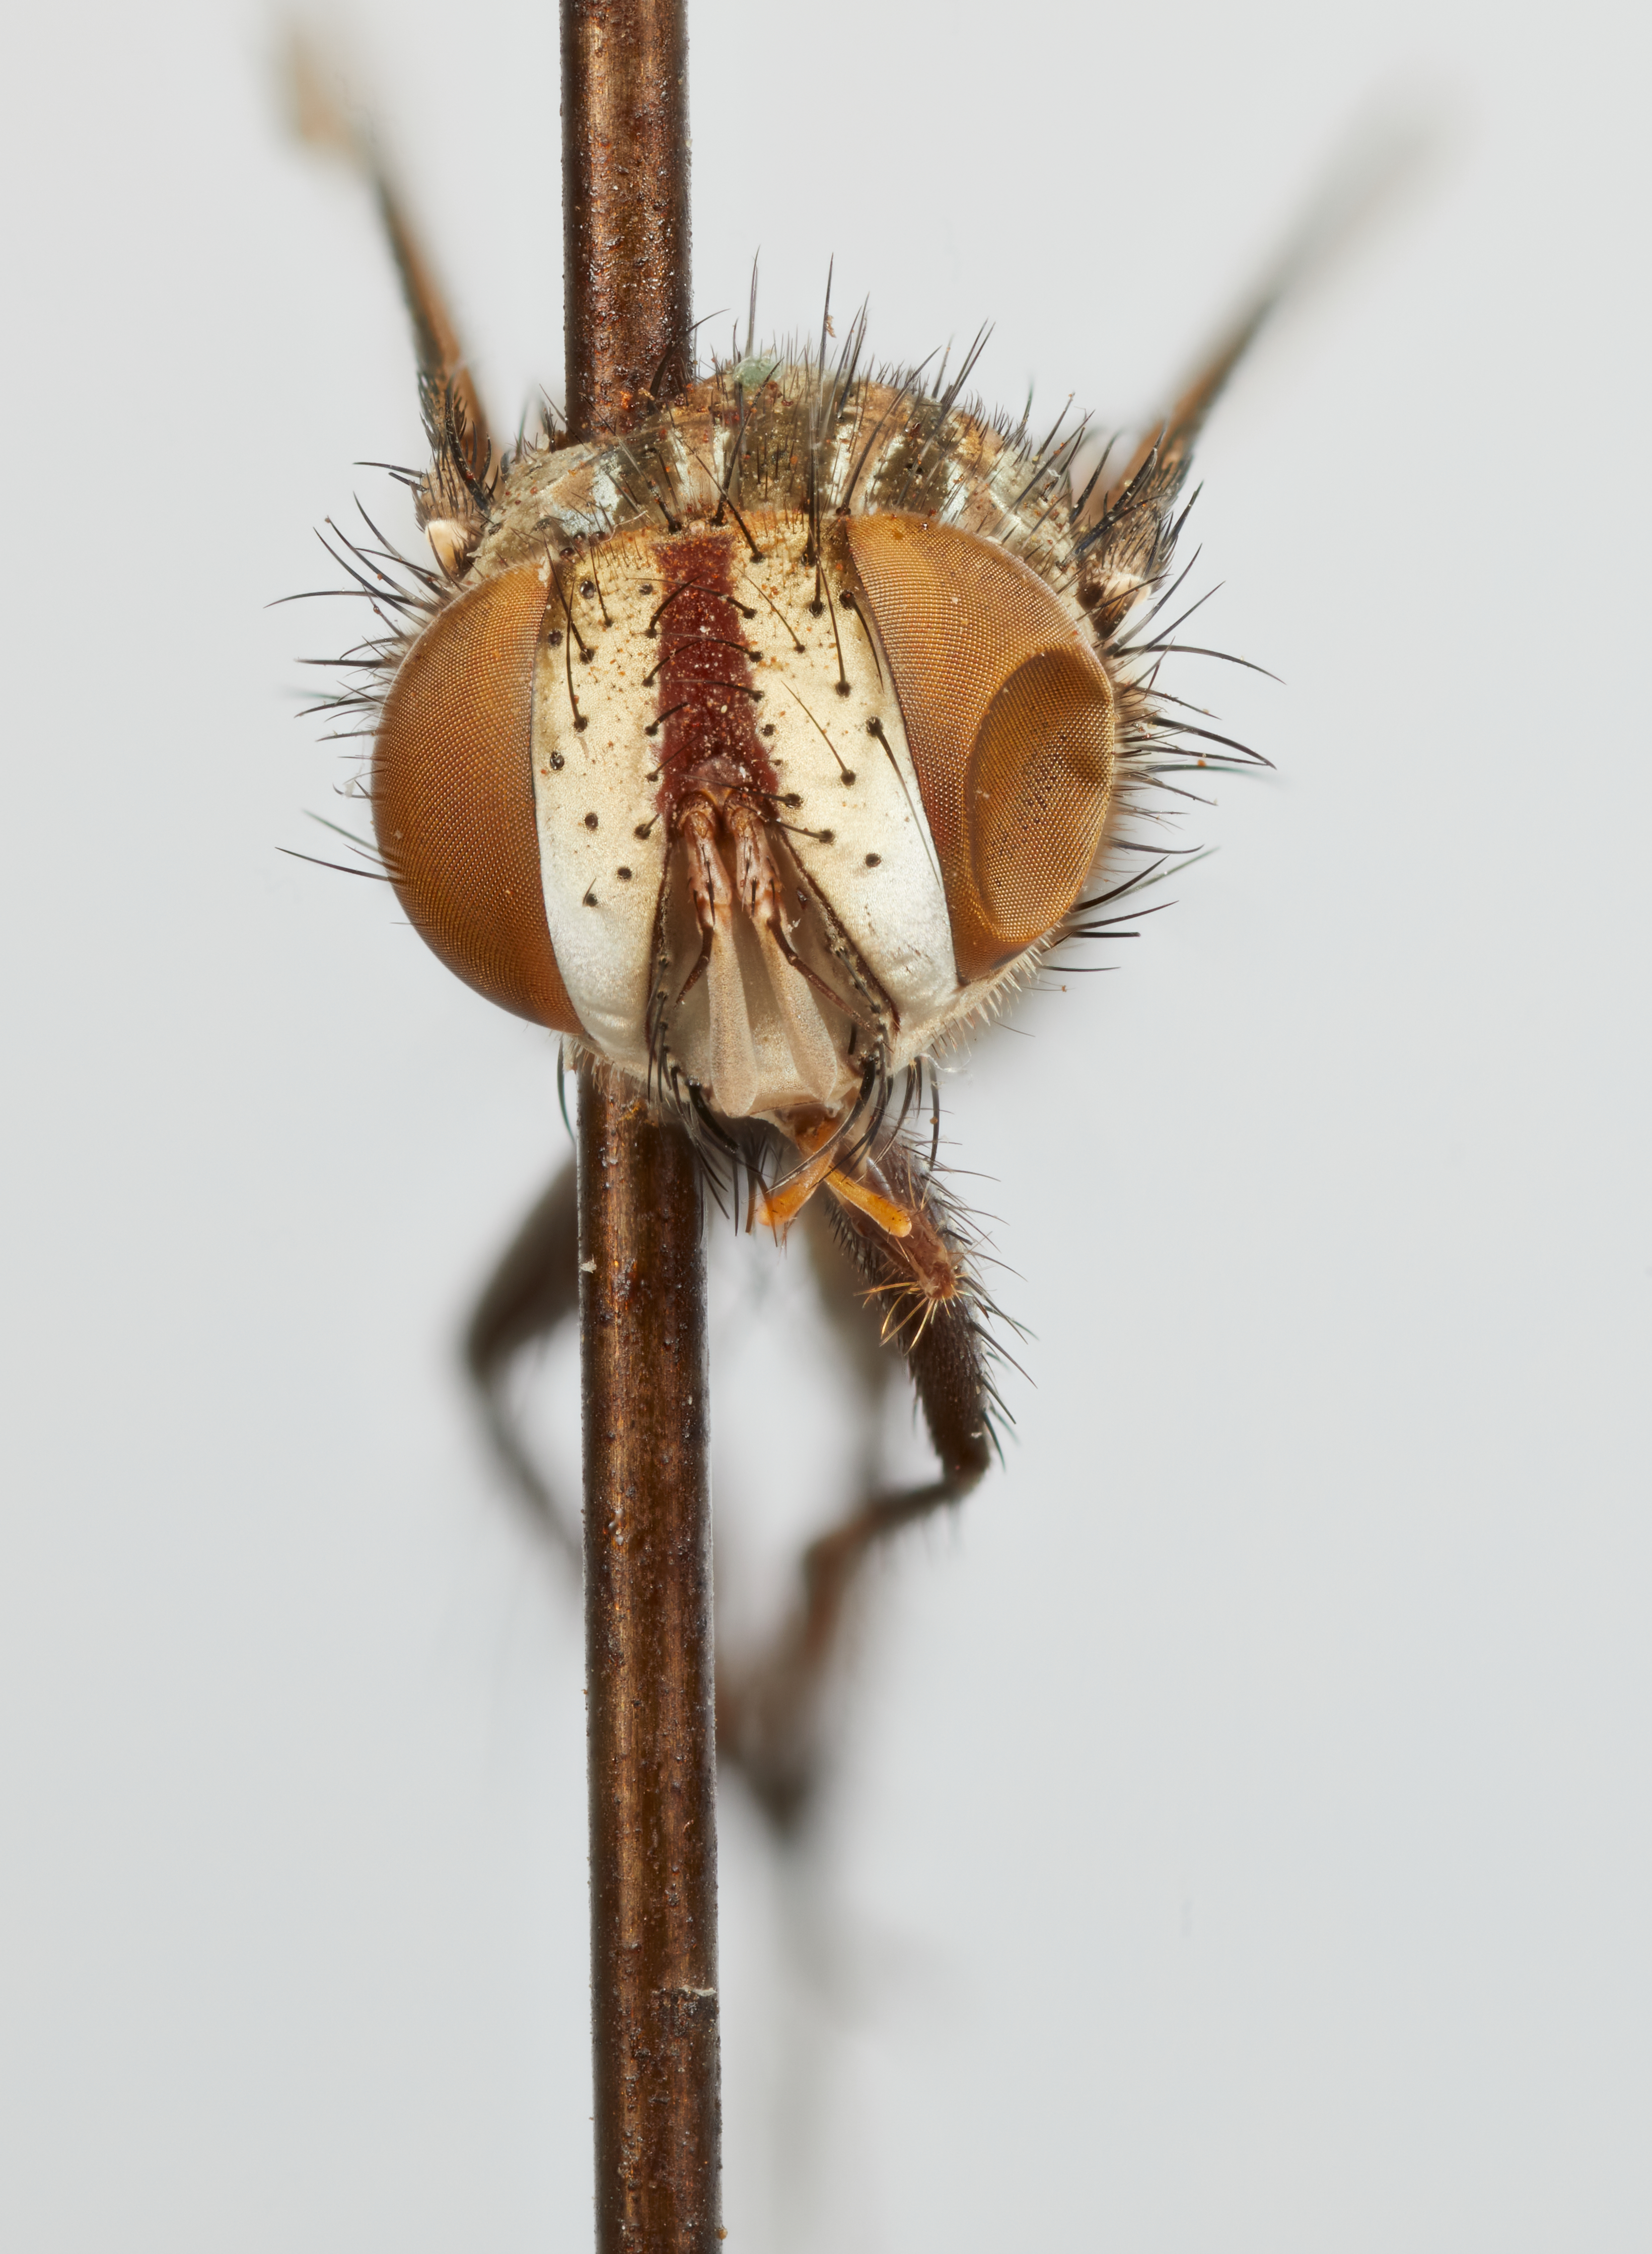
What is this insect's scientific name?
Olenochaeta peruviana
